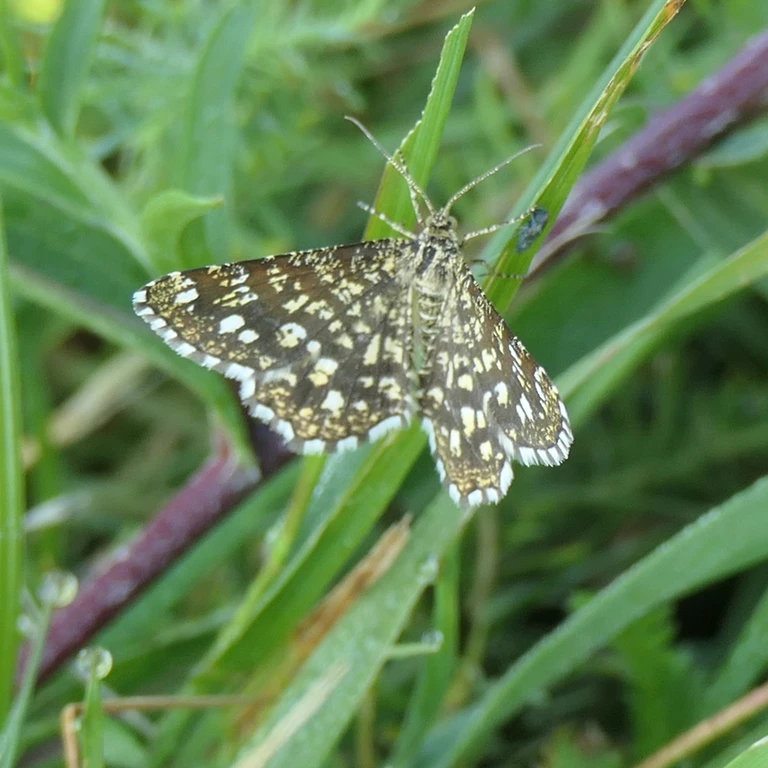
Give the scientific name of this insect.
Chiasmia clathrata
